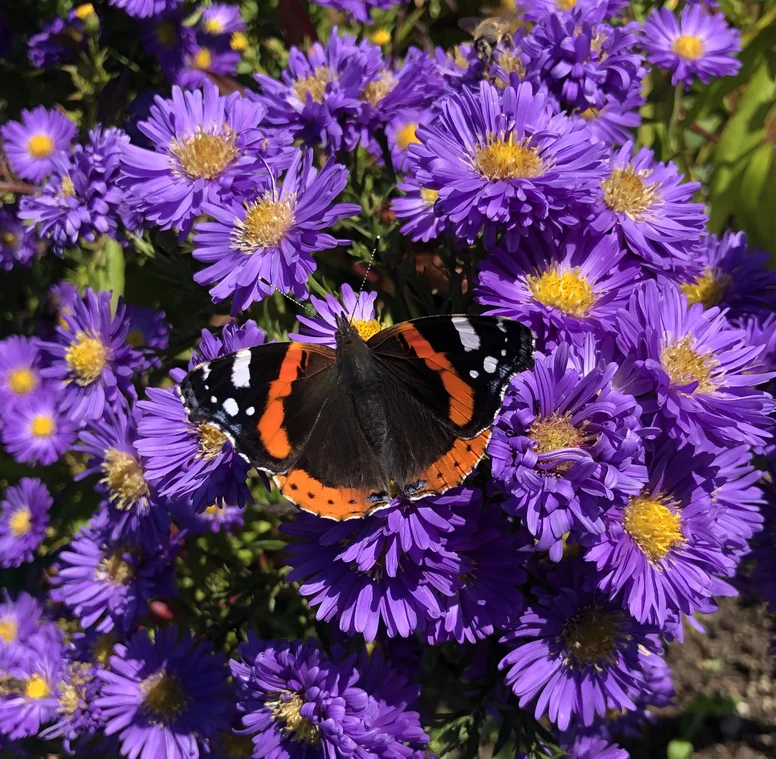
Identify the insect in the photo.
Vanessa atalanta
